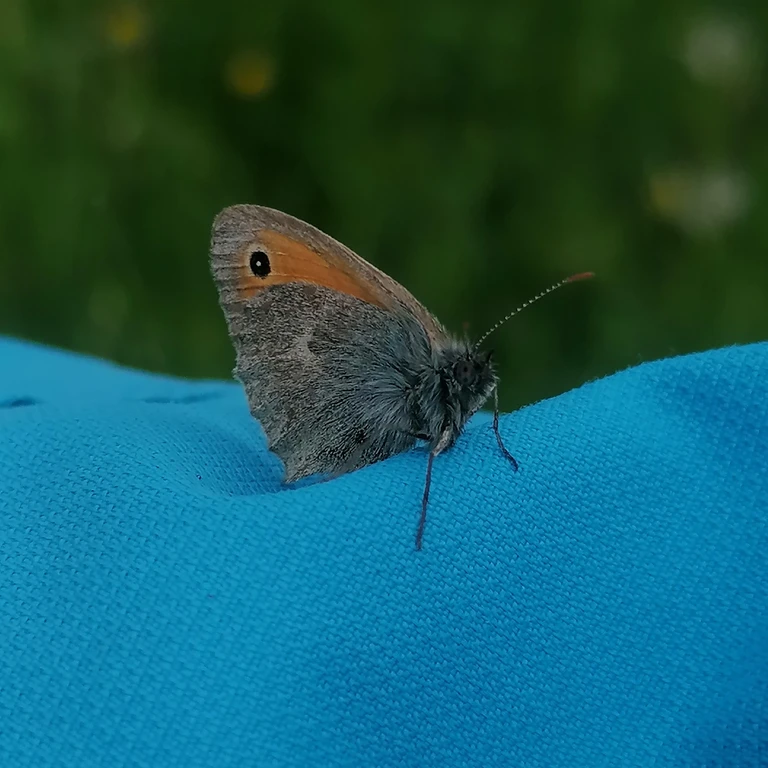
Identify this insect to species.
Coenonympha pamphilus
